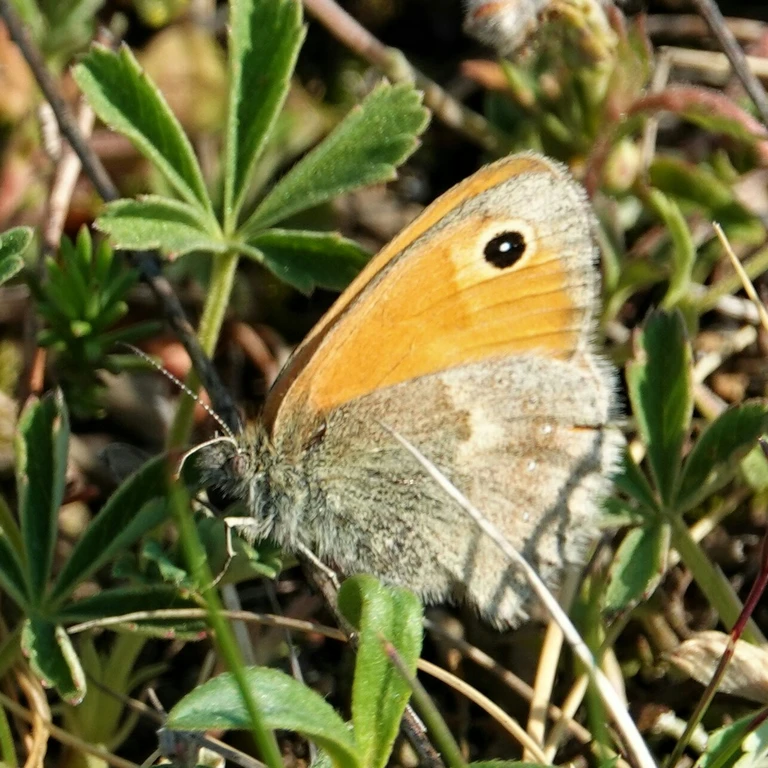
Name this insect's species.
Coenonympha pamphilus
